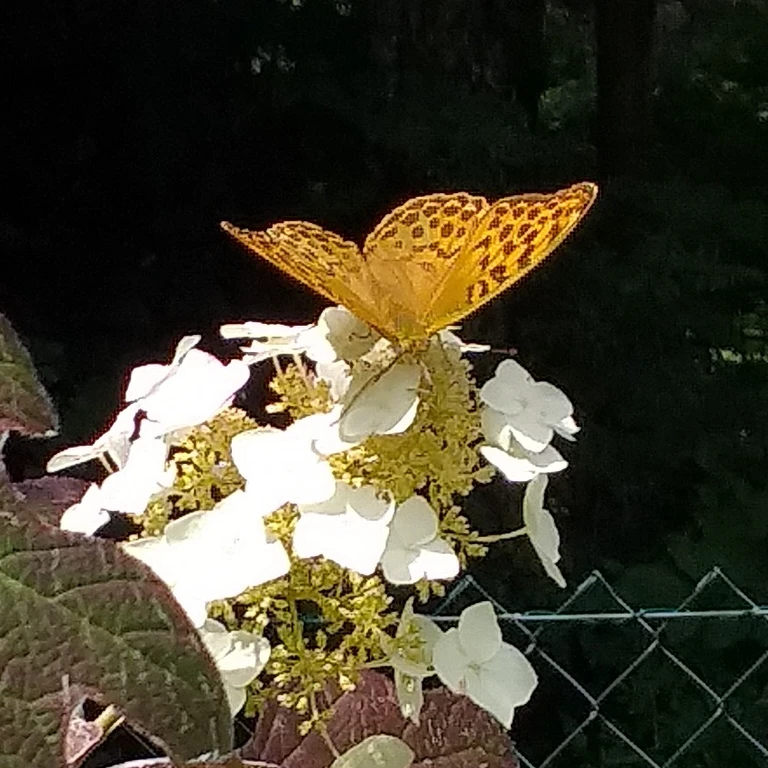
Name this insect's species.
Argynnis paphia
